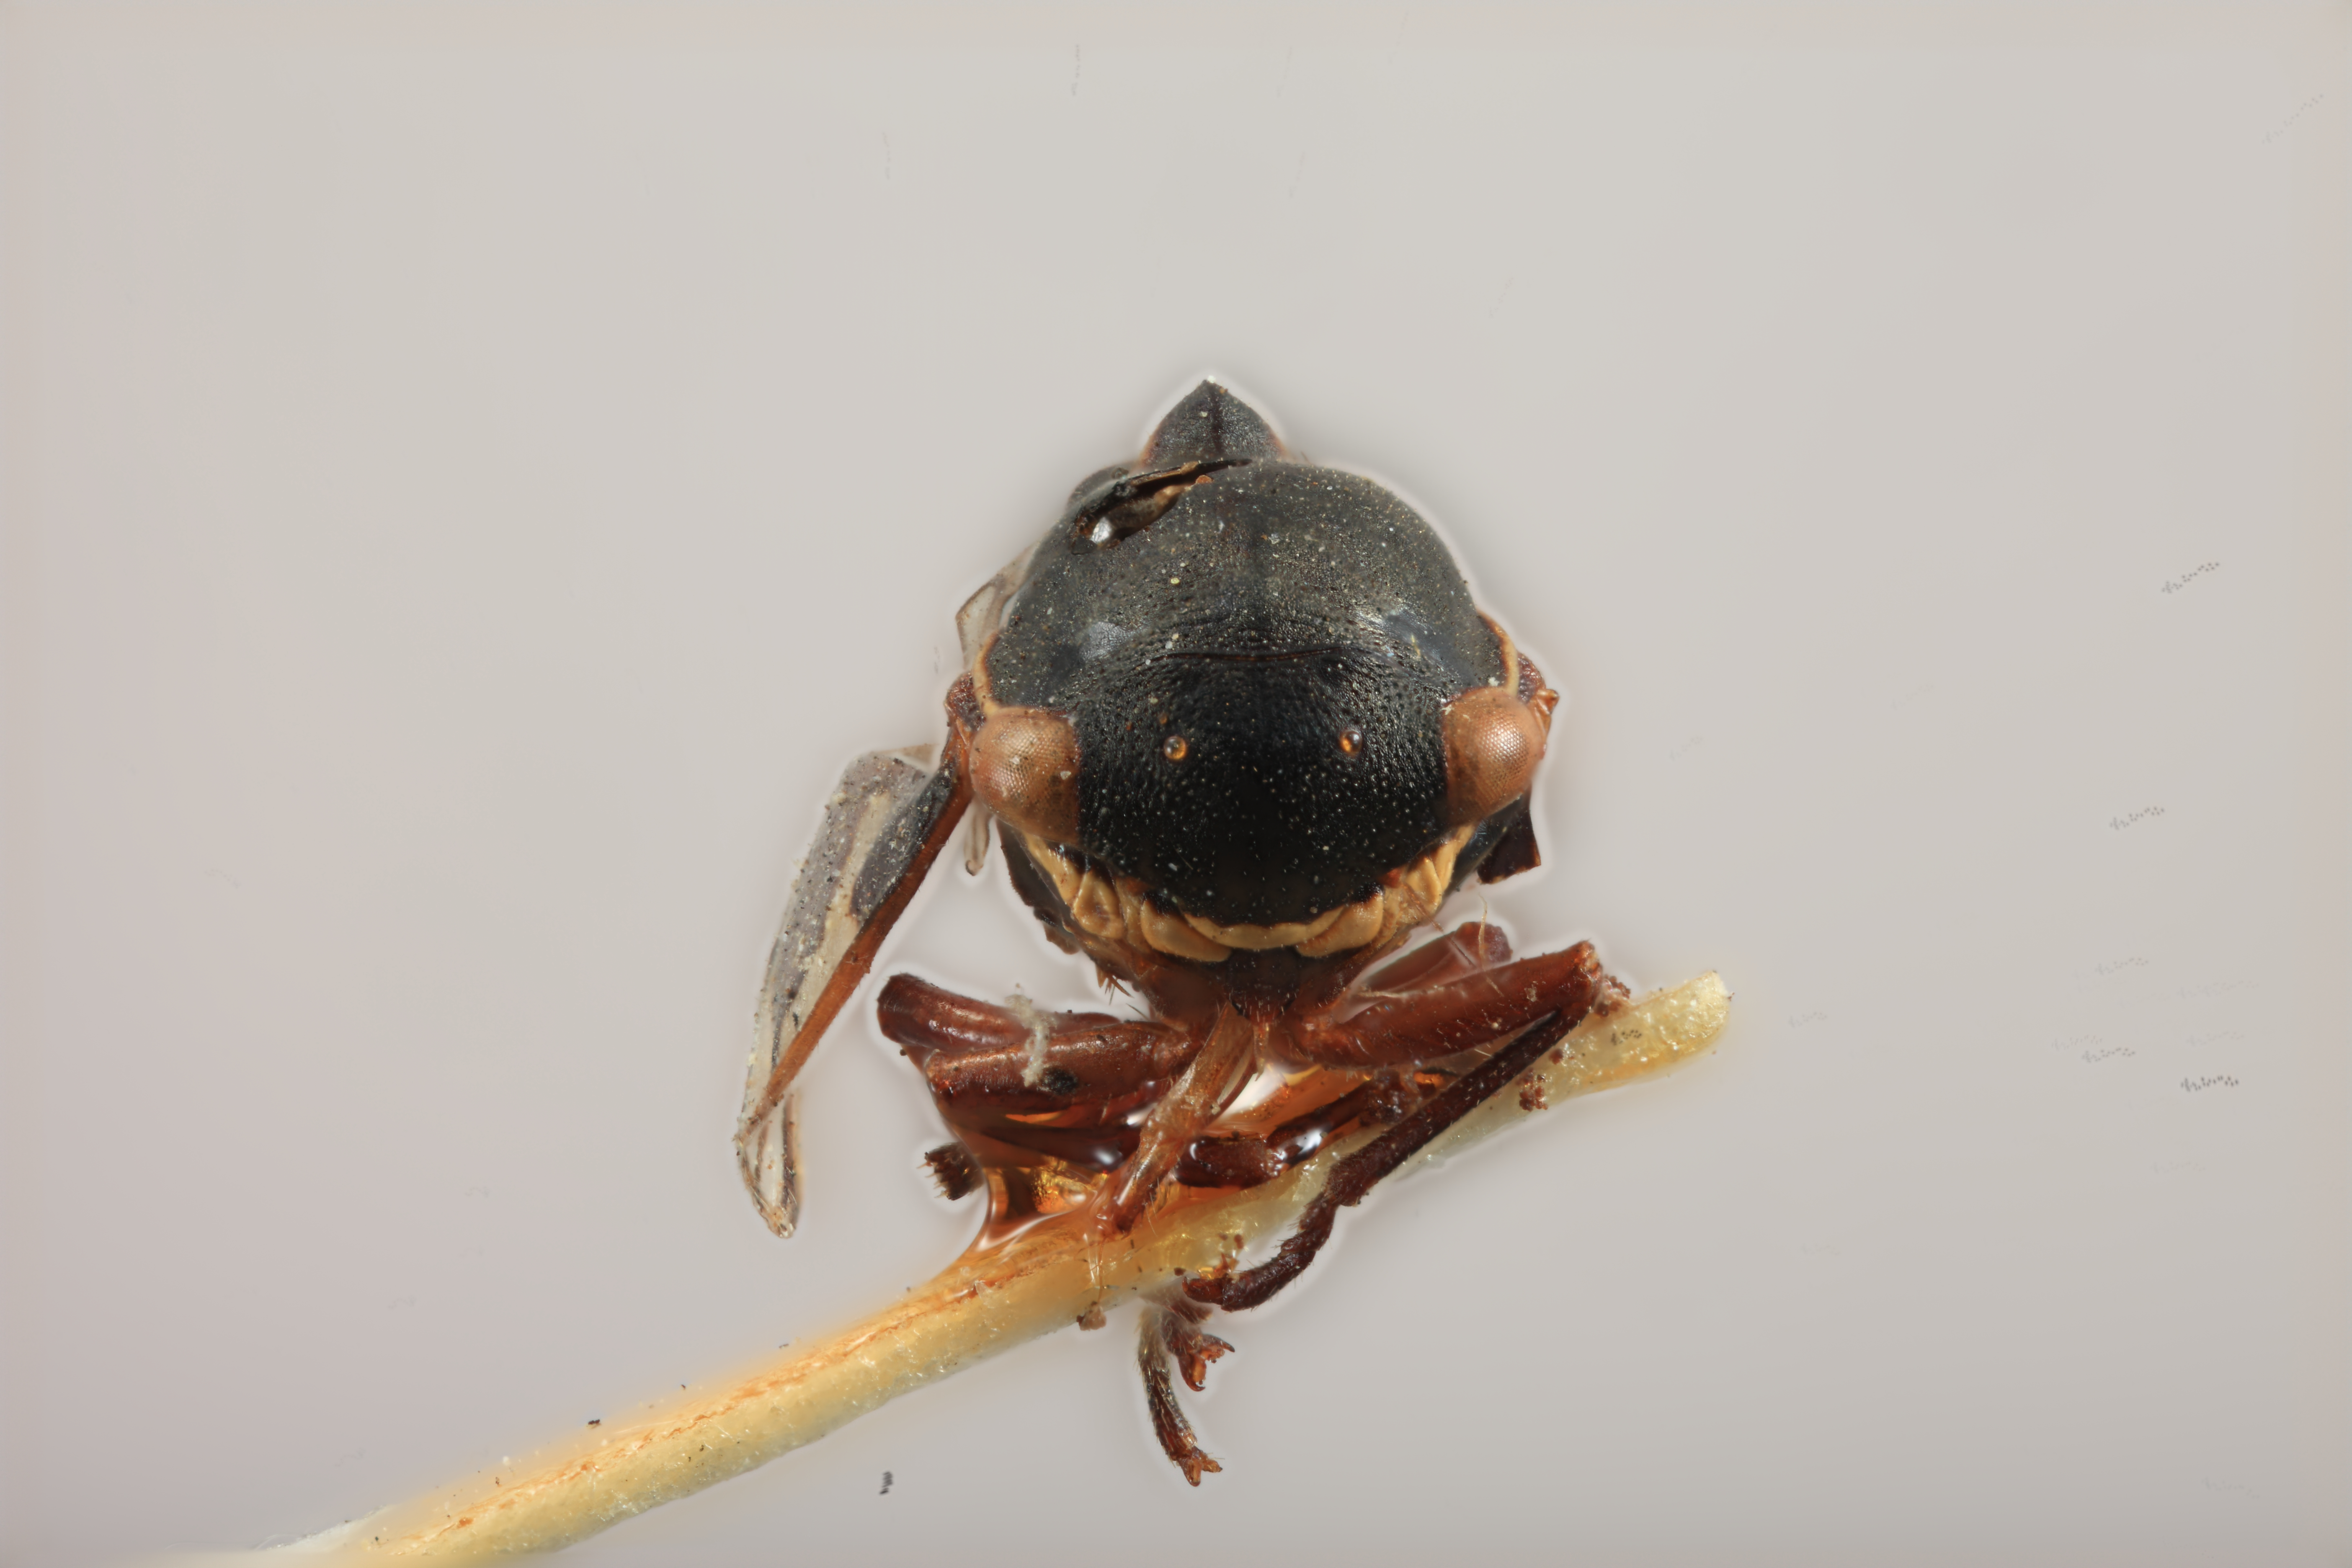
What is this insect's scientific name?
Paratonae binodosa
